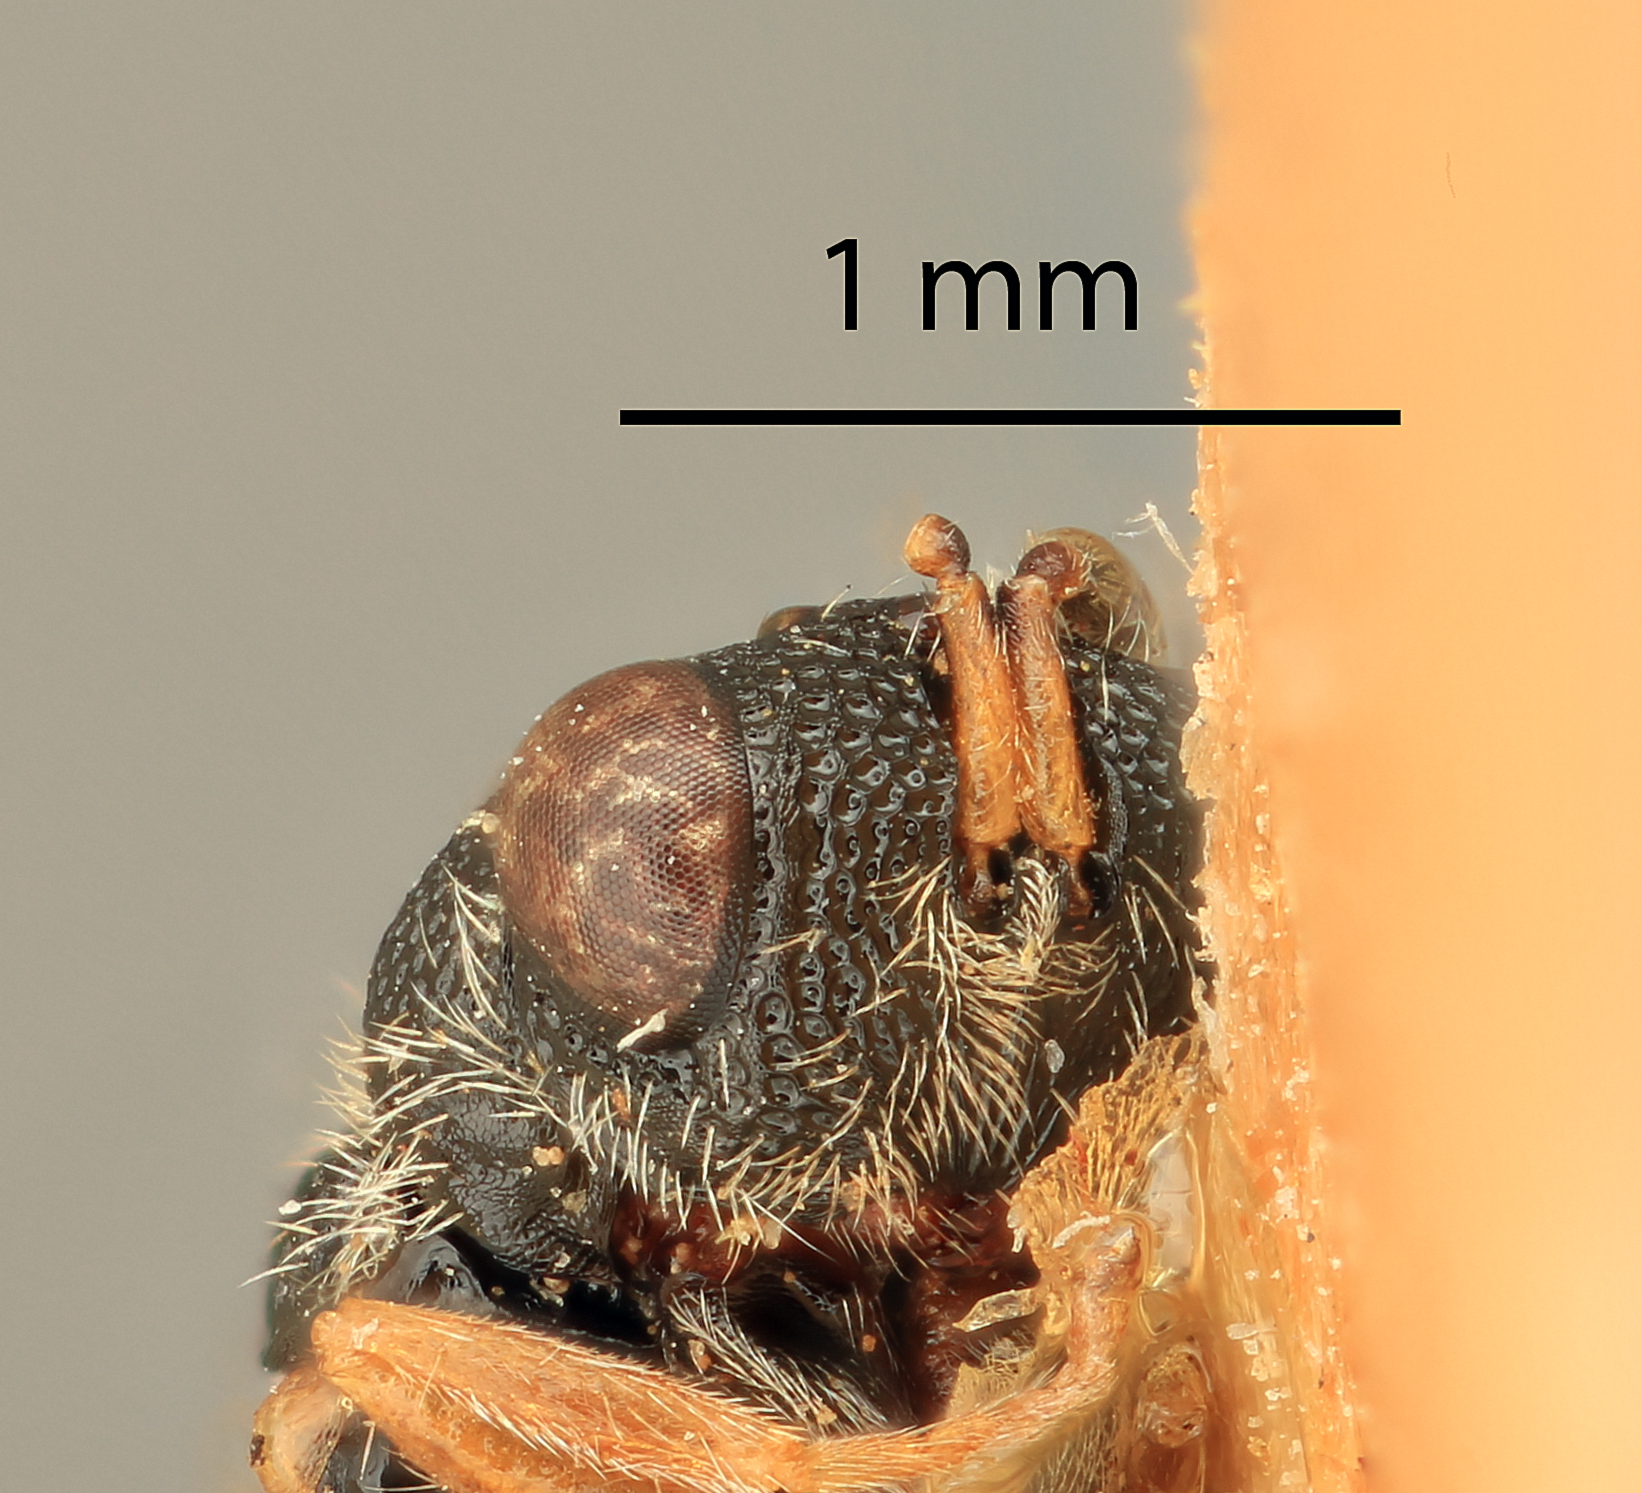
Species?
Eurytoma numerosa
